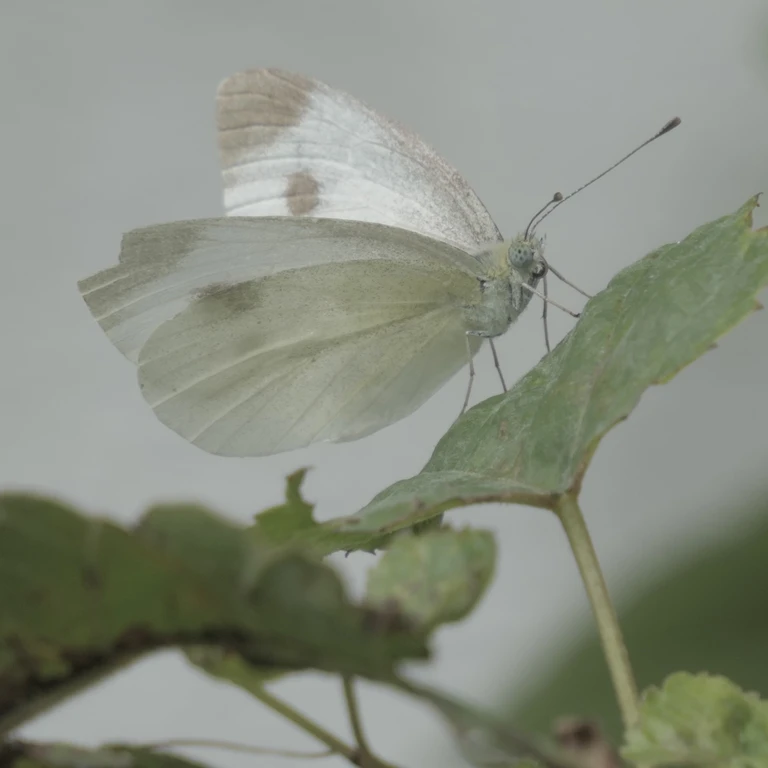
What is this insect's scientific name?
Pieris mannii
